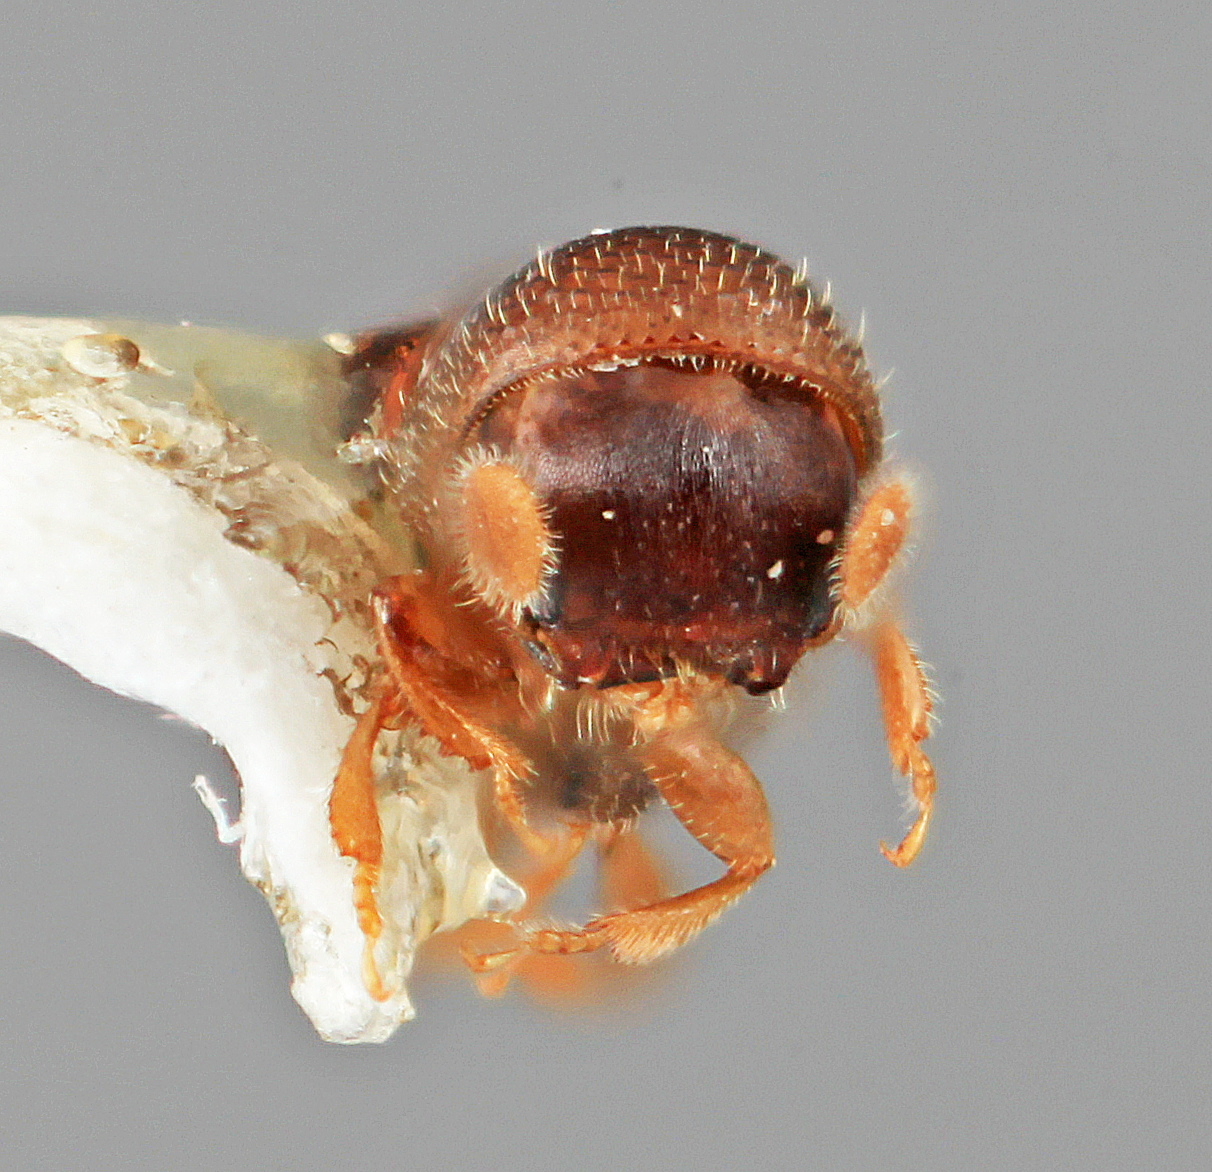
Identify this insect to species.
Microcorthylus contractus
